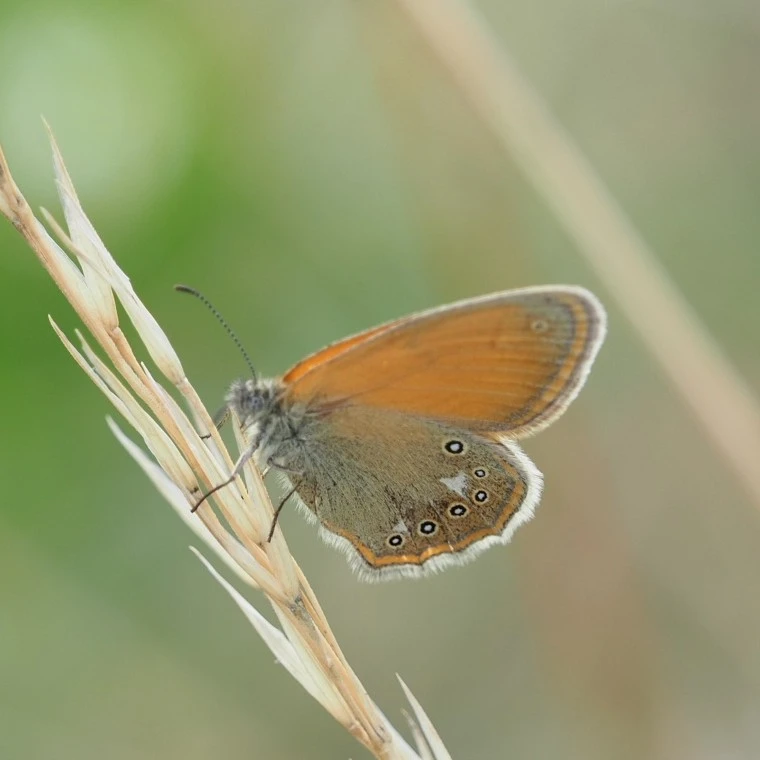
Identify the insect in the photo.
Coenonympha glycerion (also Coenonympha iphis)
